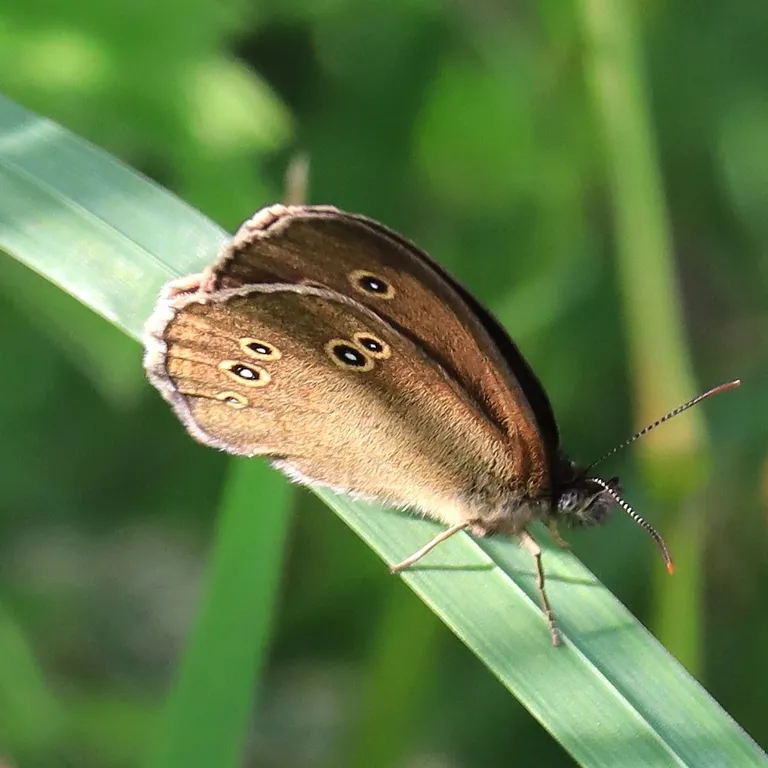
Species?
Aphantopus hyperantus
